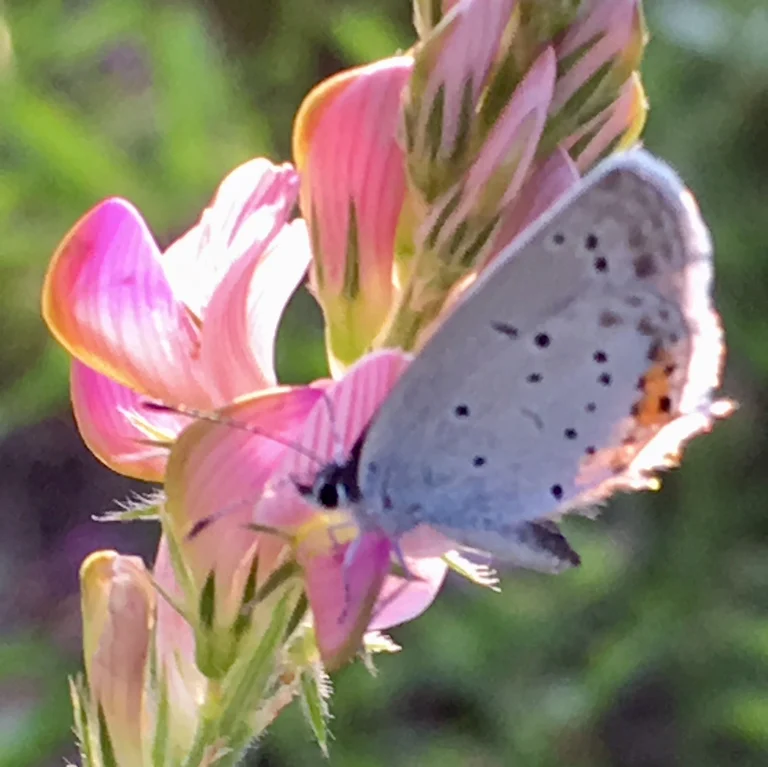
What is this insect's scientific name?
Cupido argiades (also Elkalyce argiades)
